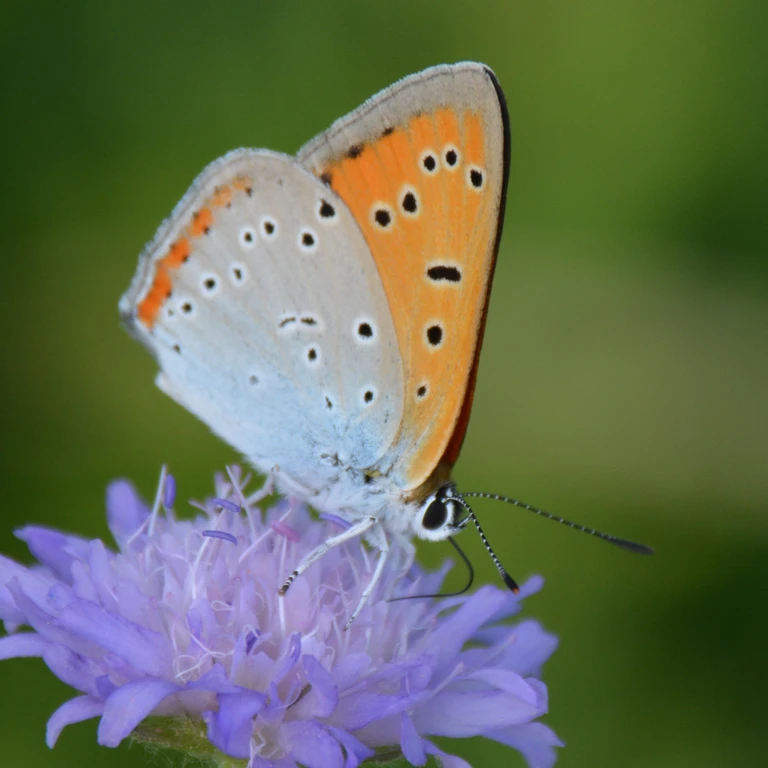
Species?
Lycaena dispar
